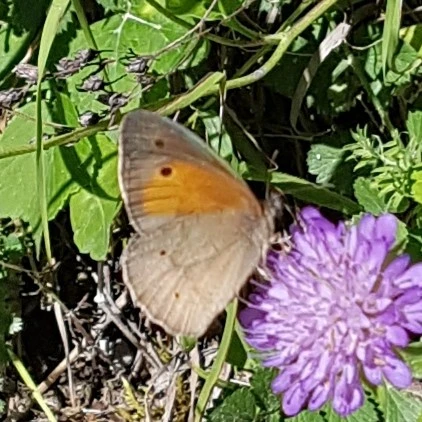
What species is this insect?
Maniola jurtina
